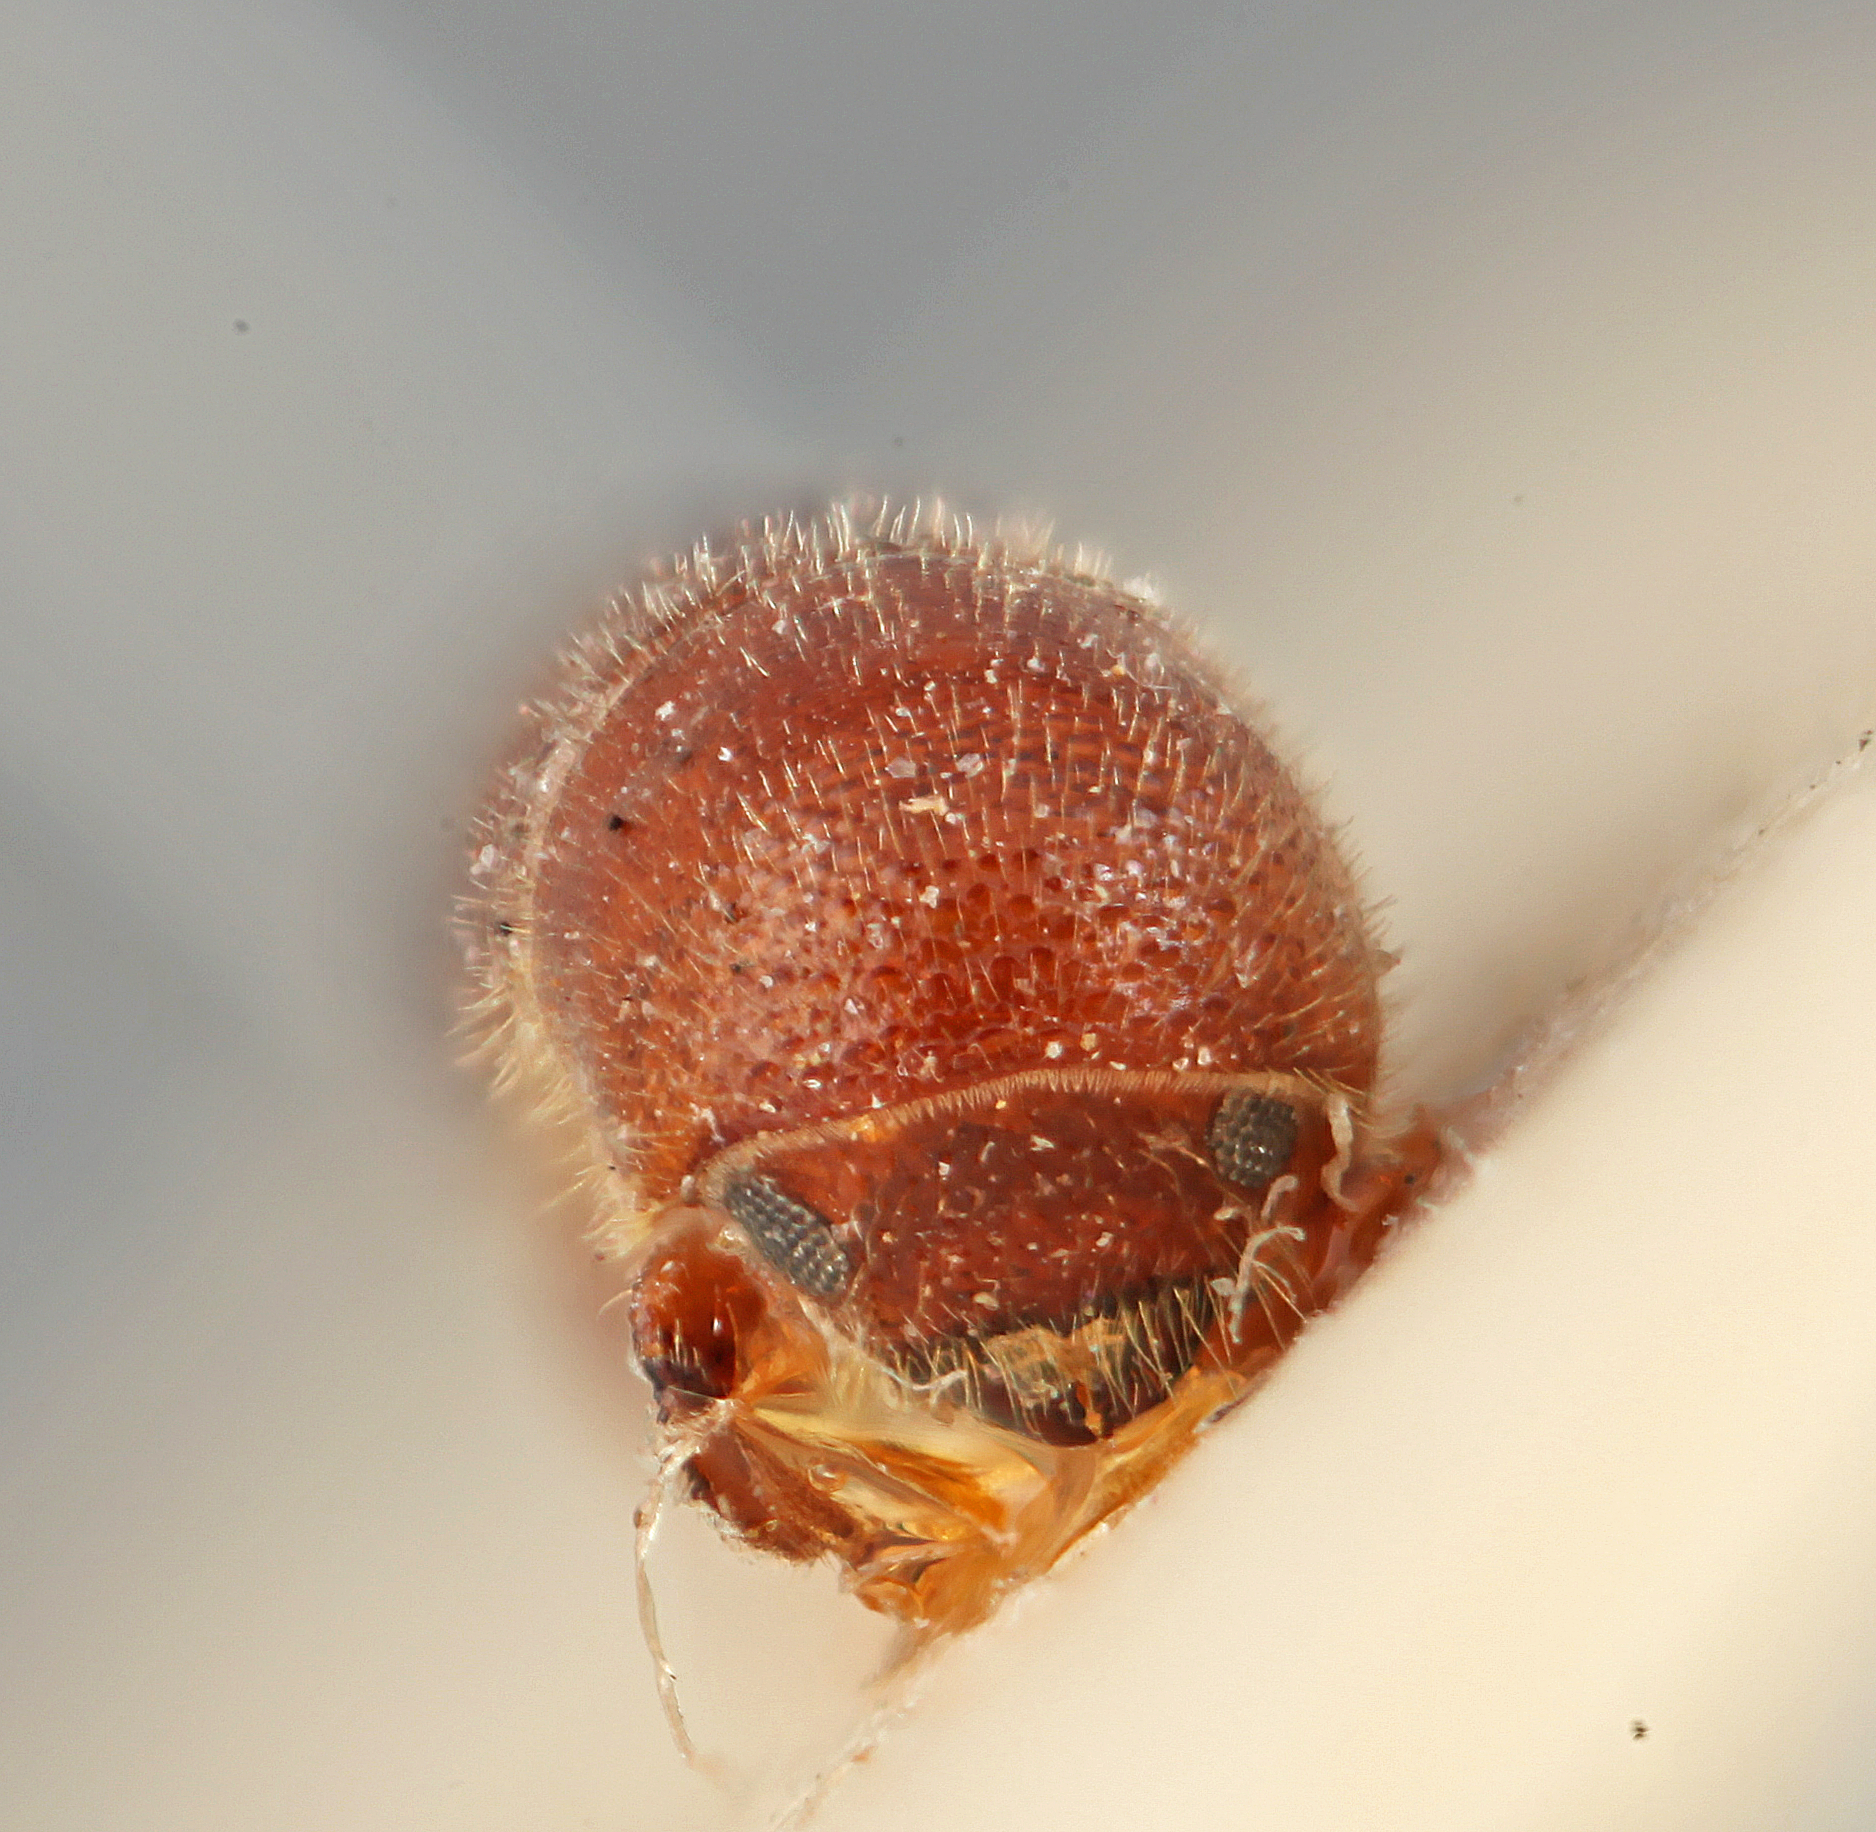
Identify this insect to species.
Premnobius spinifer
